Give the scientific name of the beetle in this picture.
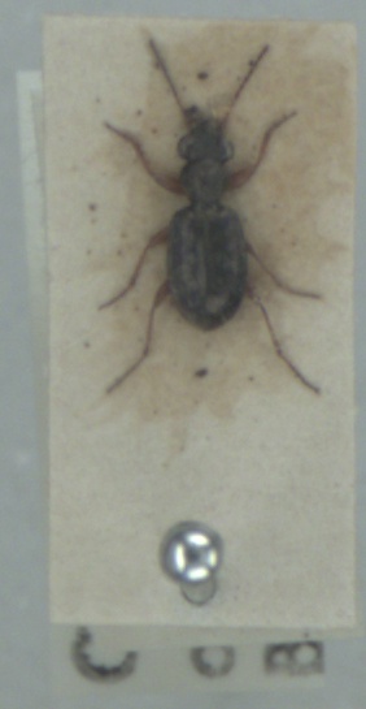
Asaphidion flavipes
